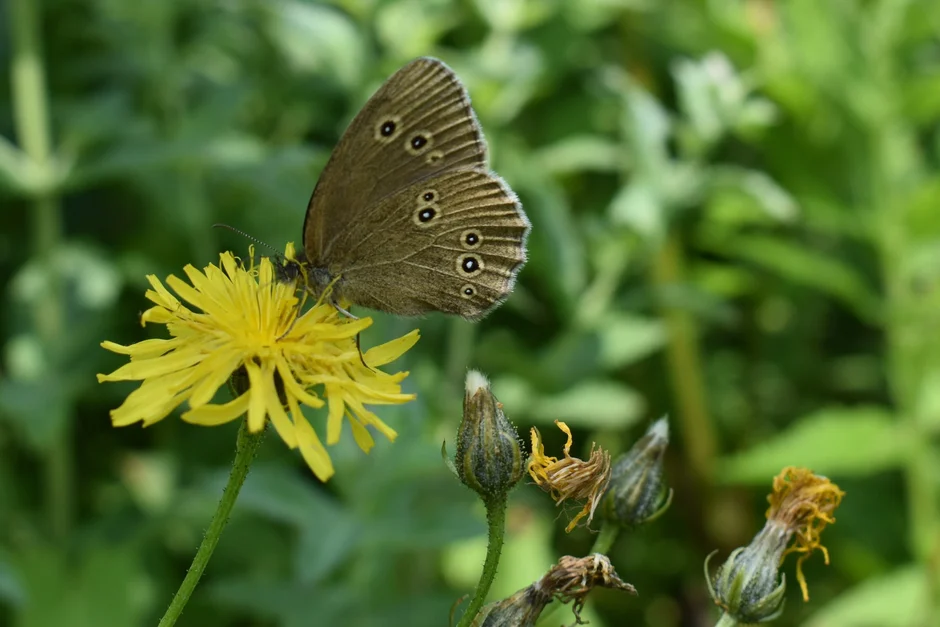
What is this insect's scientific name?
Aphantopus hyperantus
